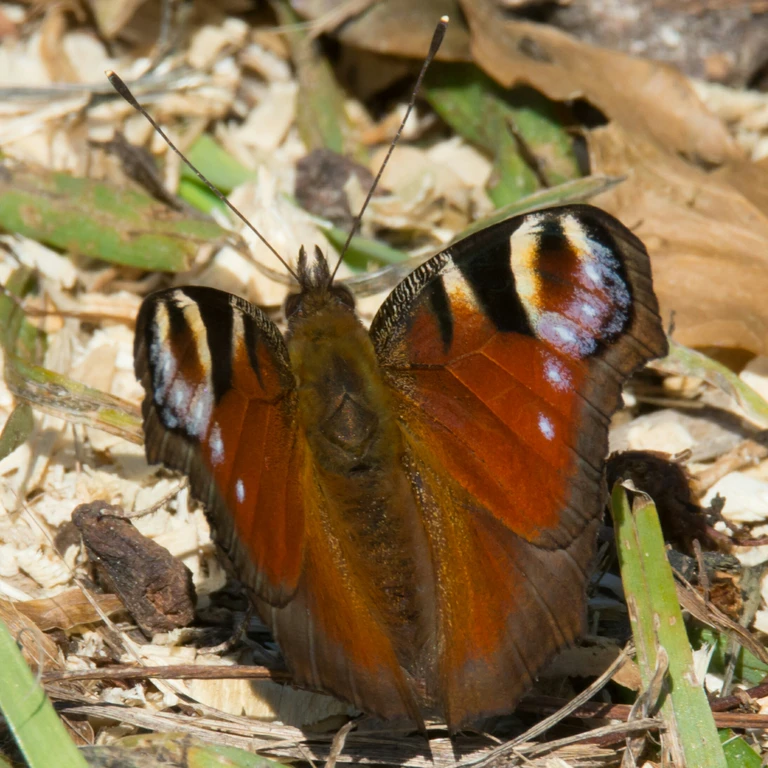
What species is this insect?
Aglais io
